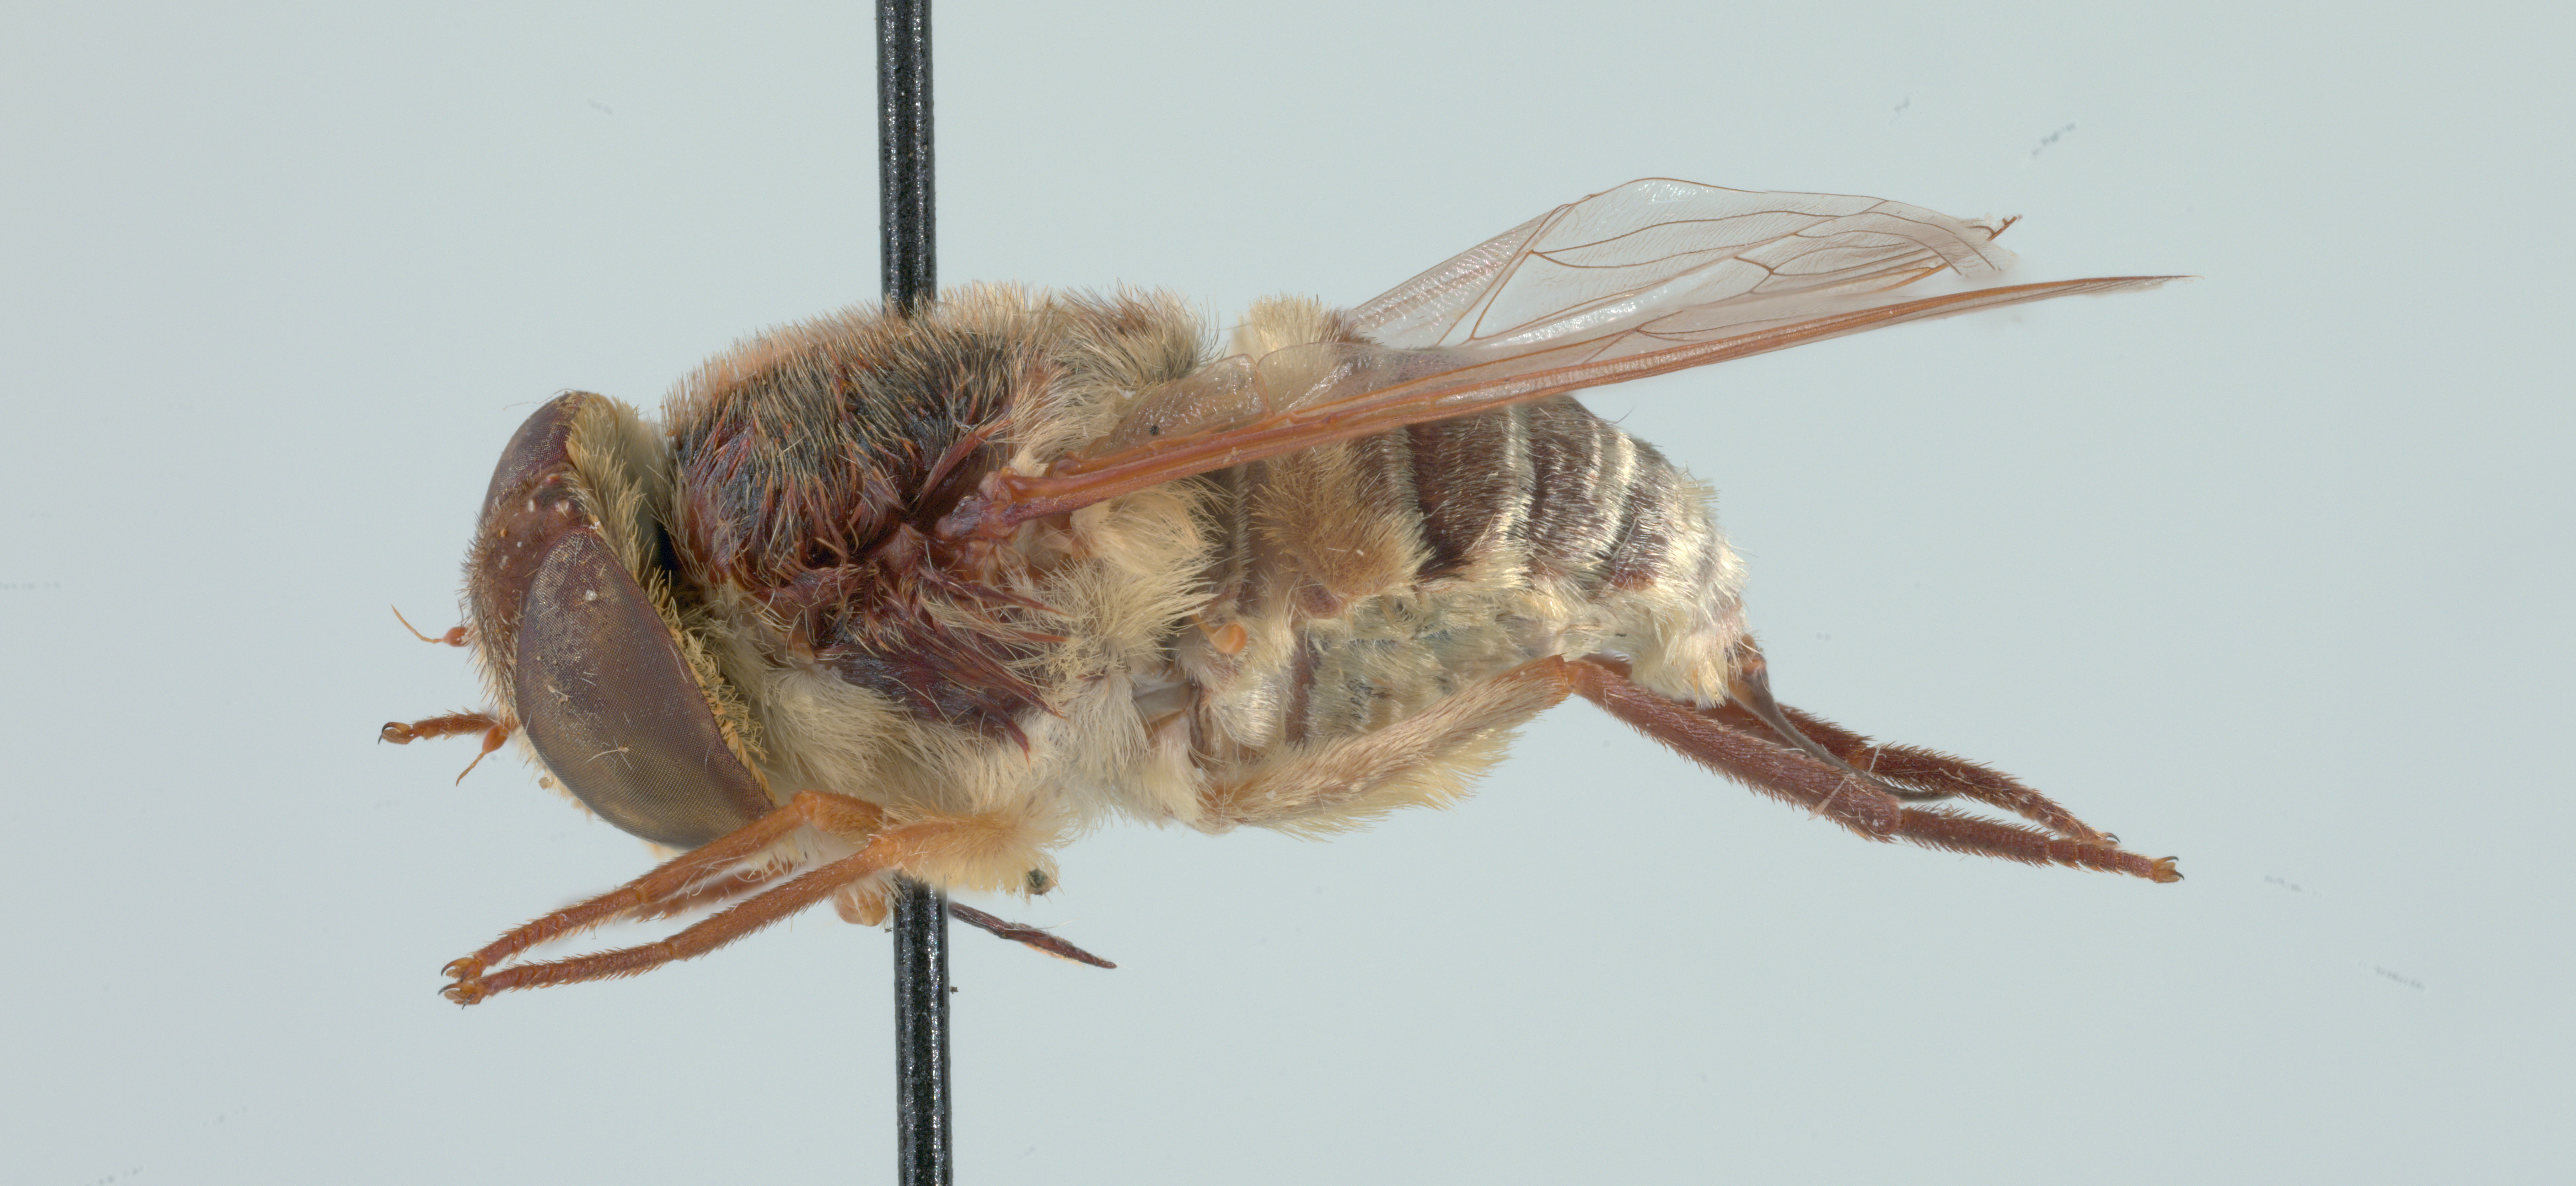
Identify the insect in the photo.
Neorhynchocephalus volaticus
